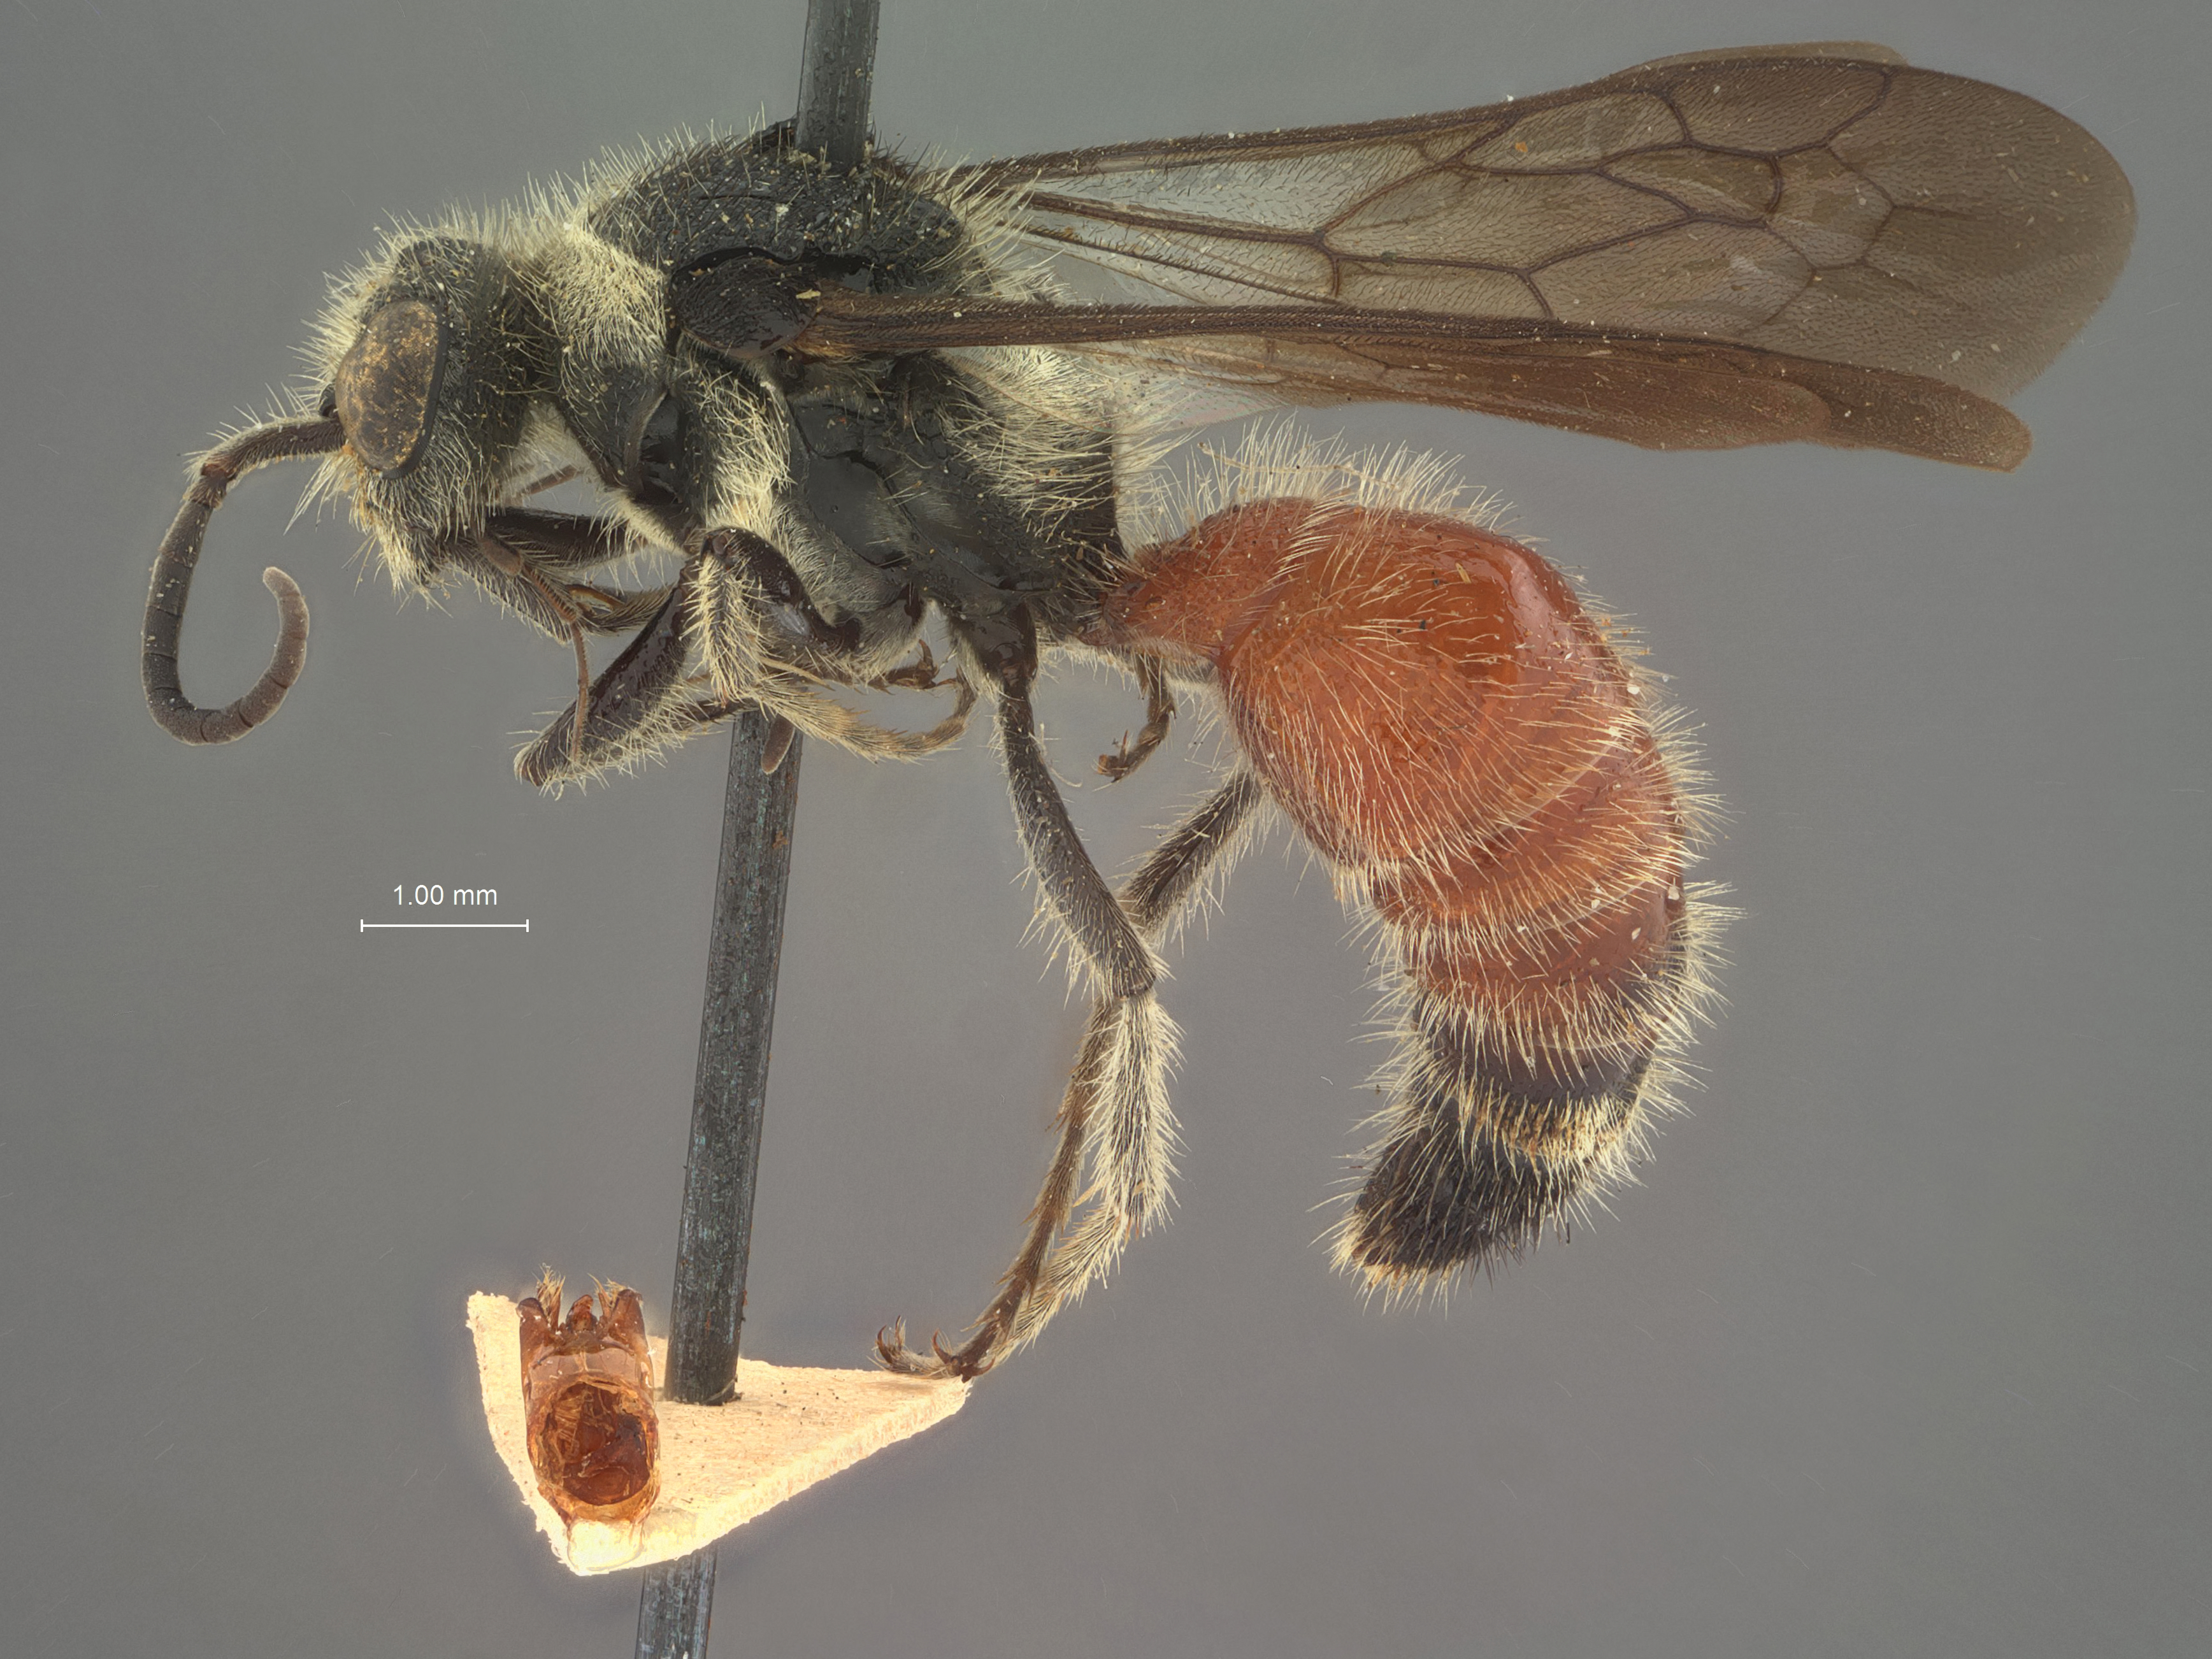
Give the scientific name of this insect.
Timulla tegularia
